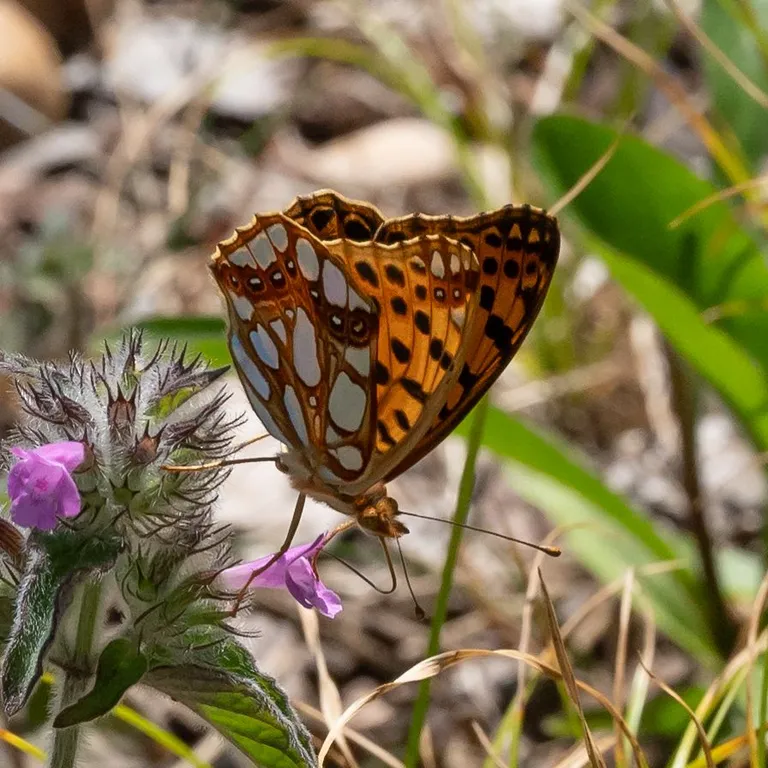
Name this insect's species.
Issoria lathonia
